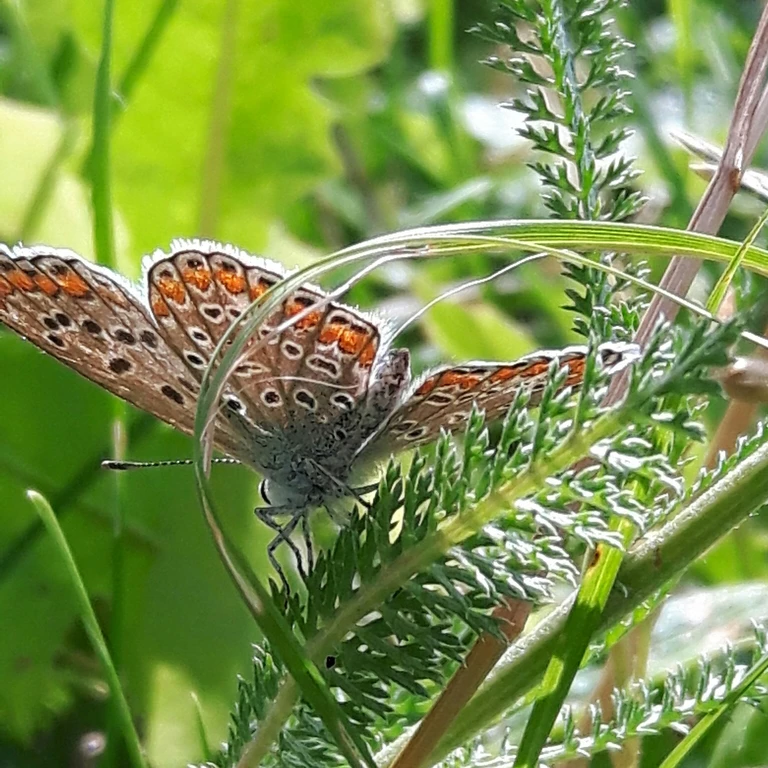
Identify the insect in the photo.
Polyommatus icarus
